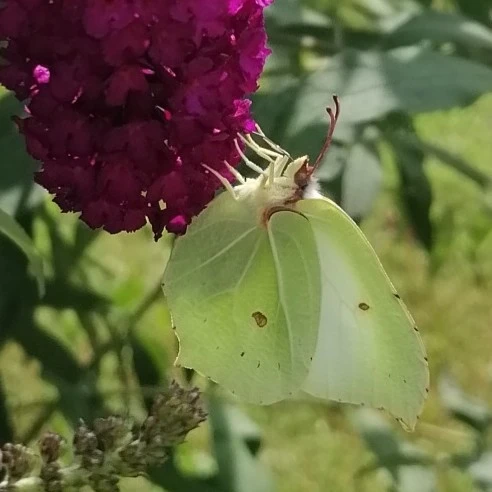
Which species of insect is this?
Gonepteryx rhamni
